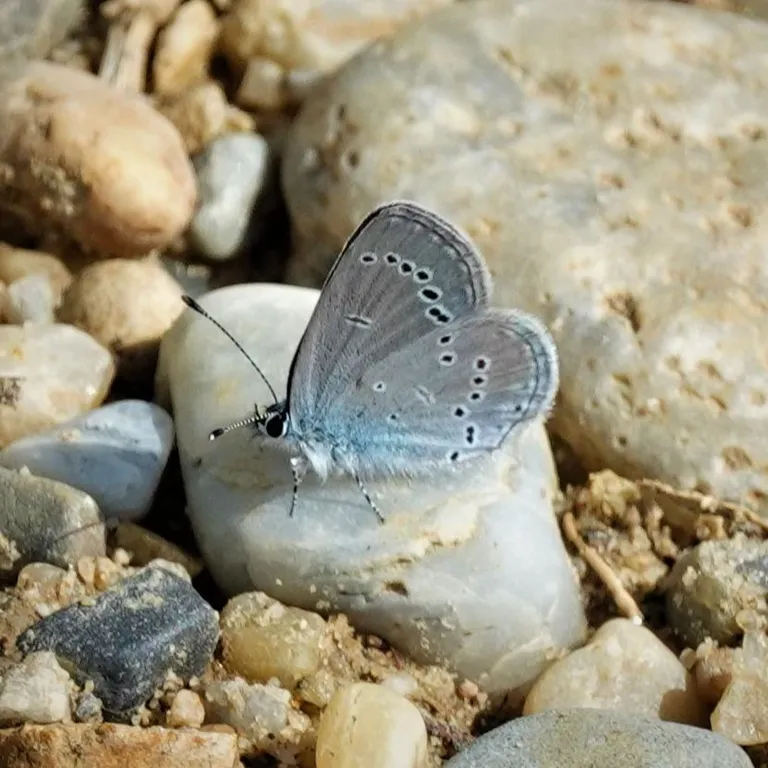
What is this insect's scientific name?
Cupido minimus
